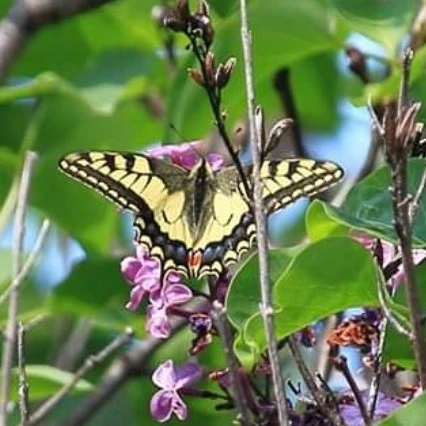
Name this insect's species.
Papilio machaon
